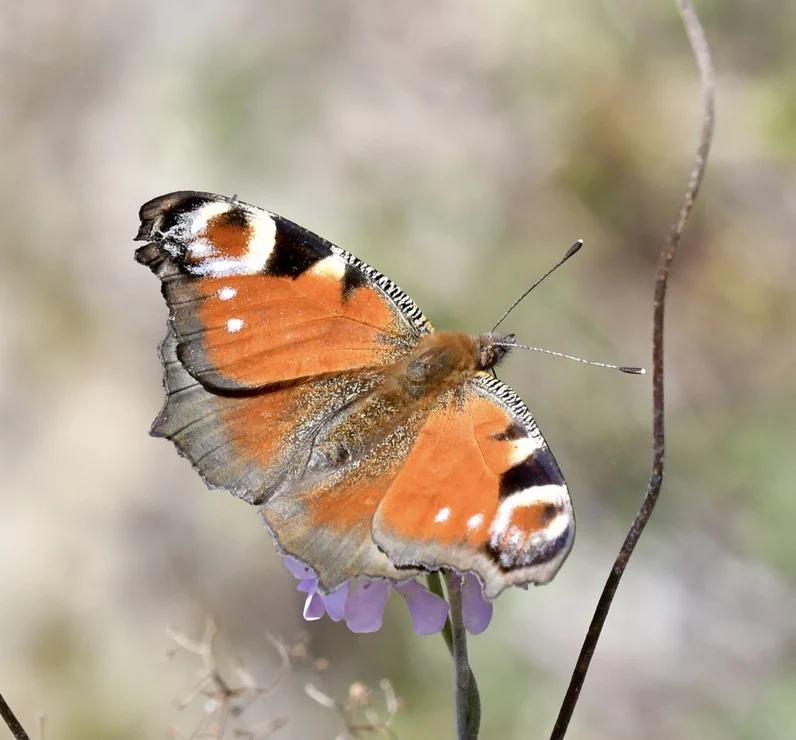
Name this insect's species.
Aglais io
